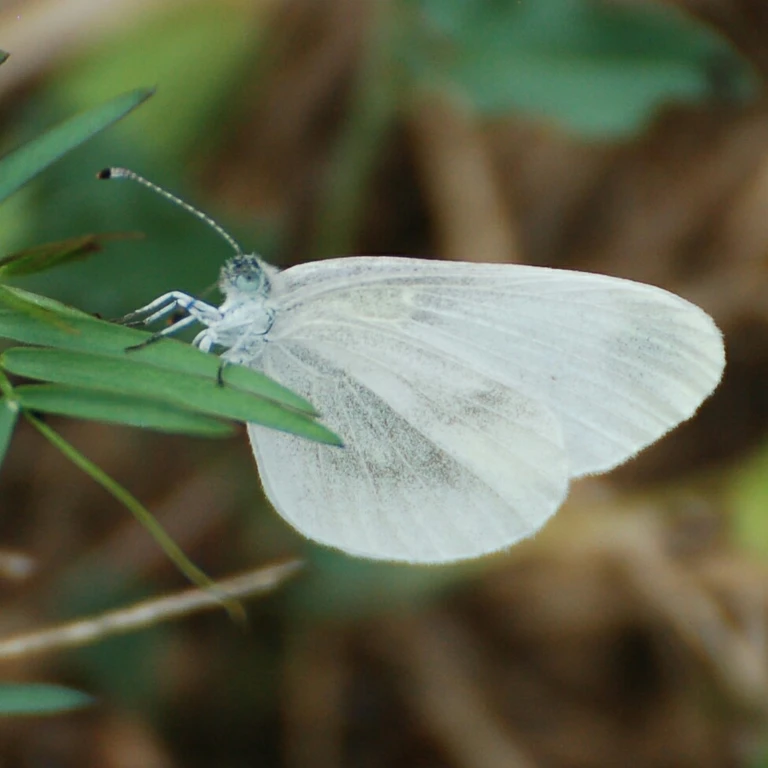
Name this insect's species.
Leptidea sinapis/juvernica
